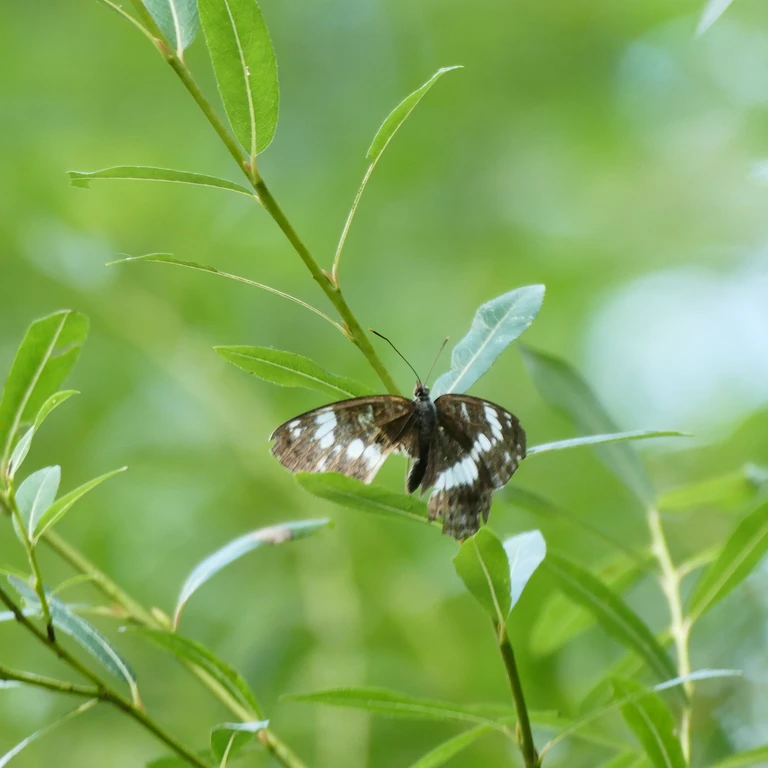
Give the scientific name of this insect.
Limenitis camilla (also Ladoga camilla)
